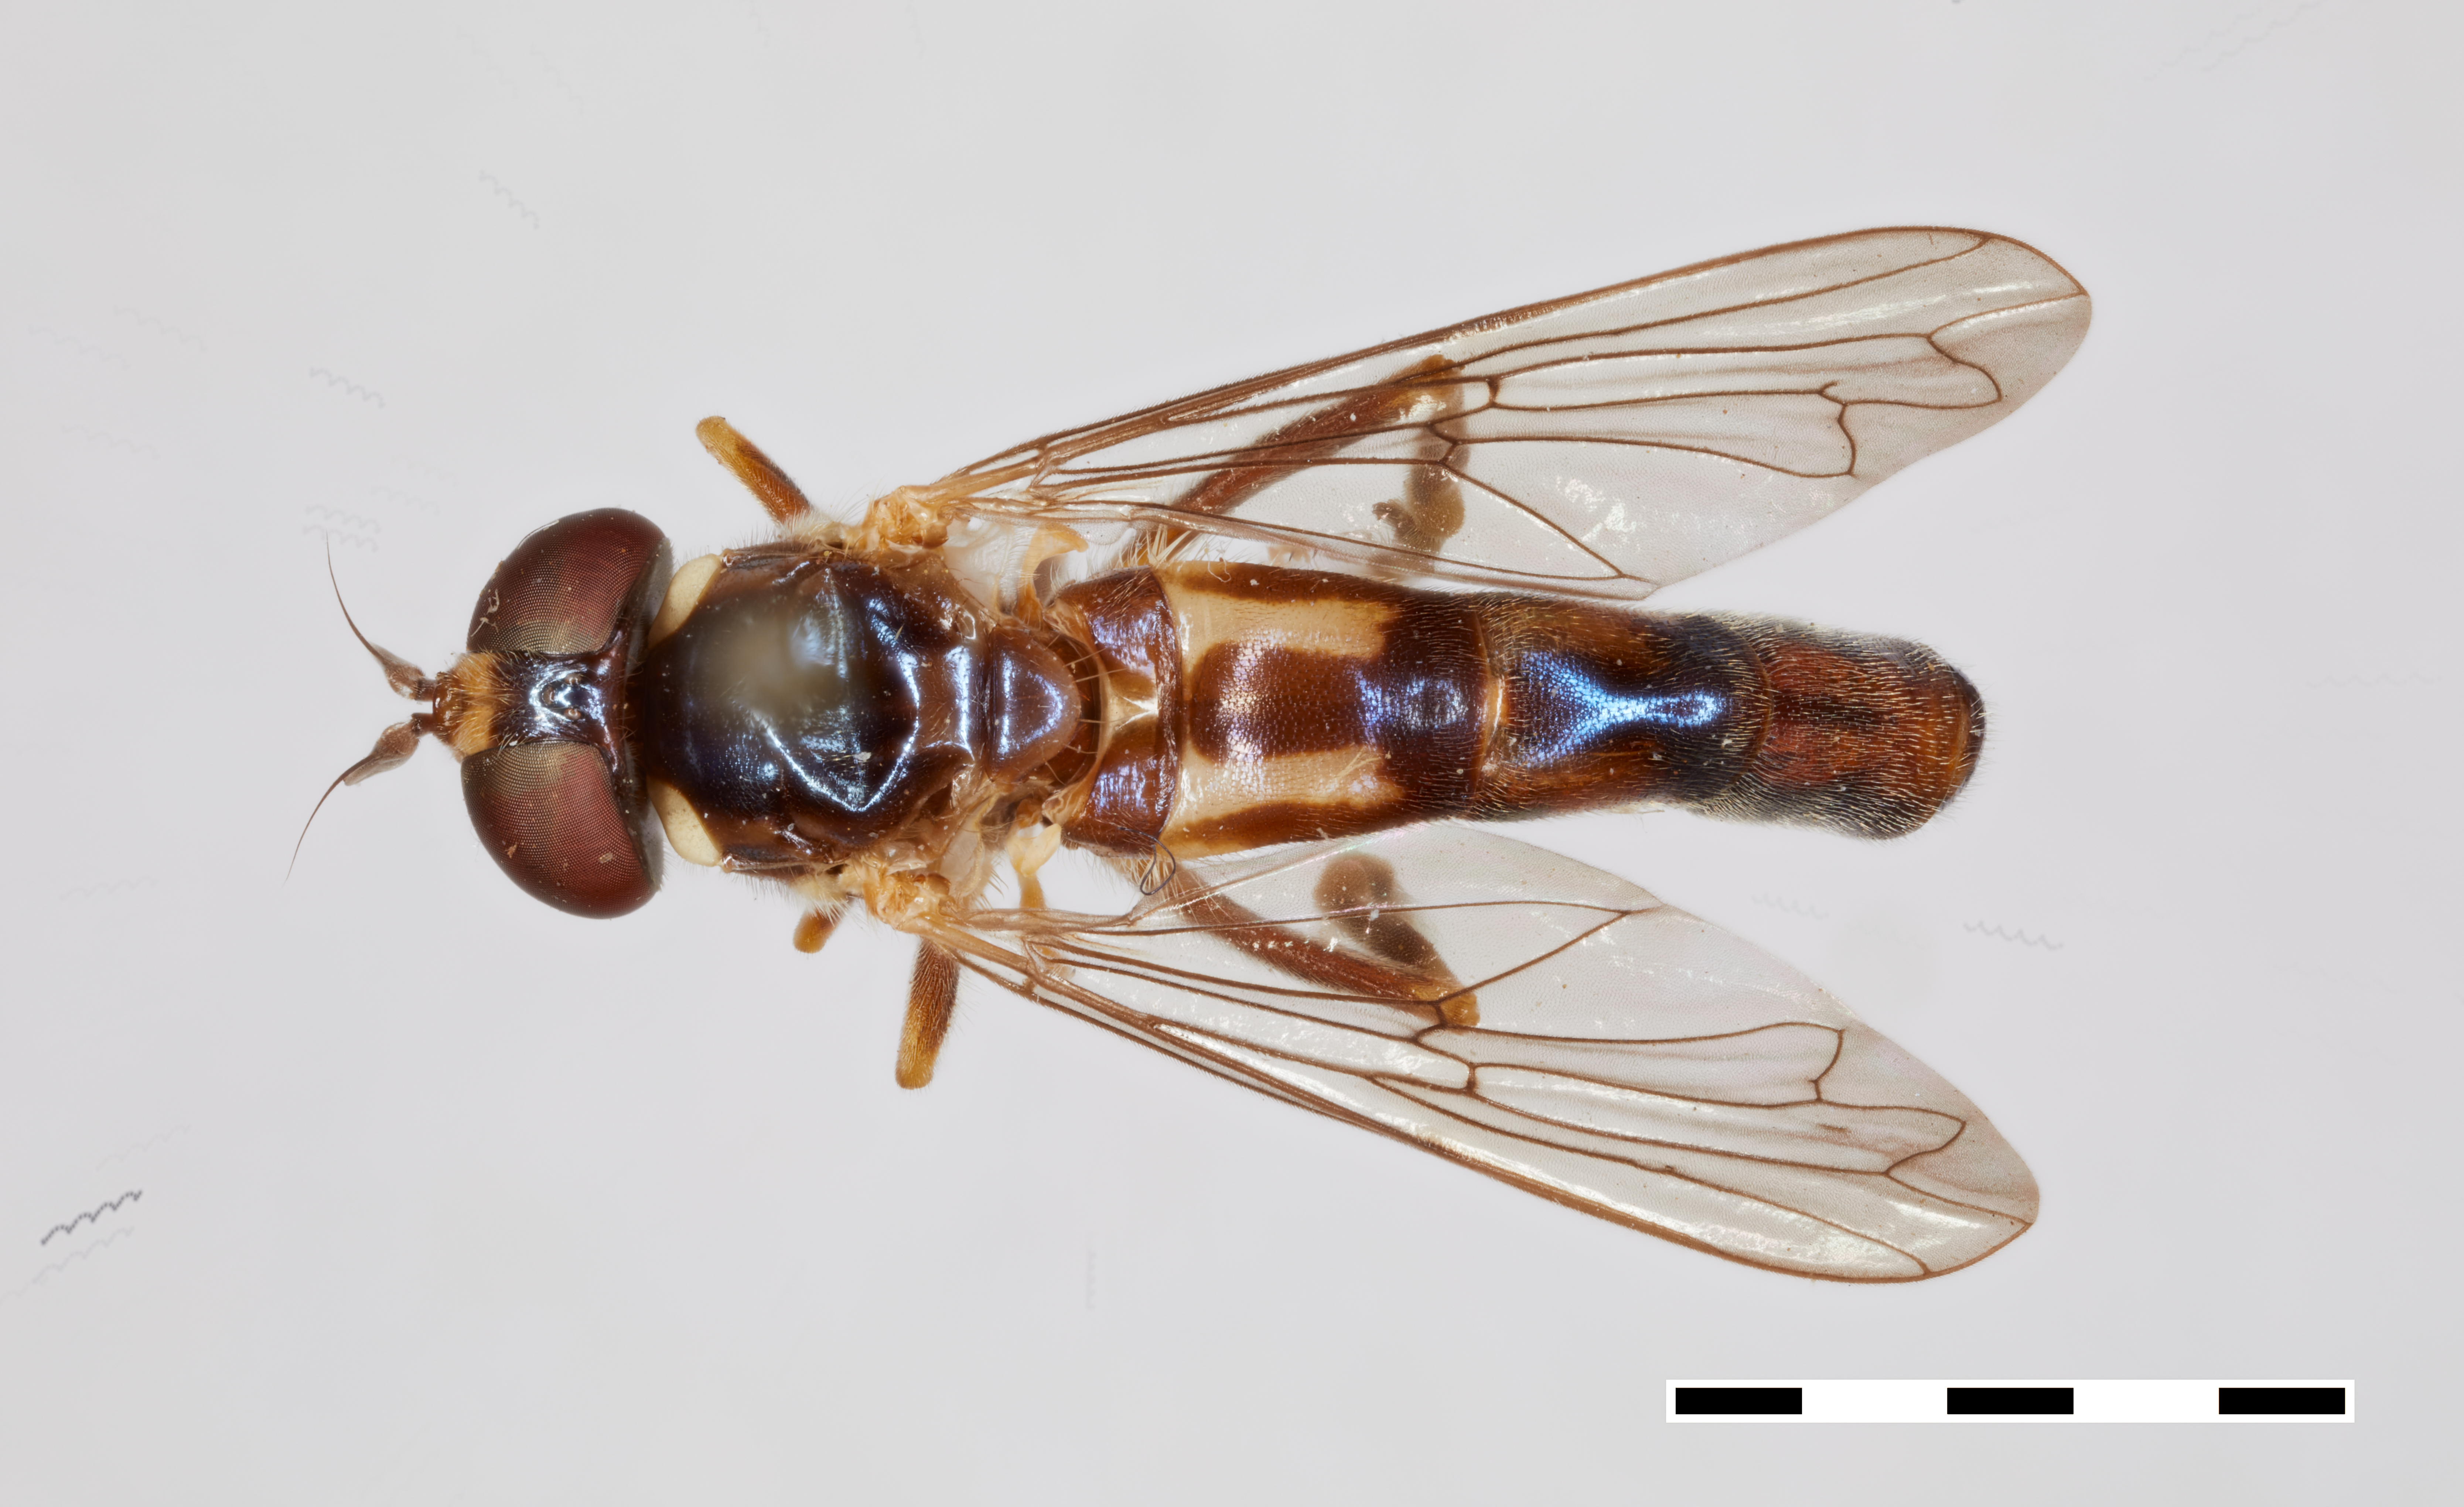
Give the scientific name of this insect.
Austroascia segersi
